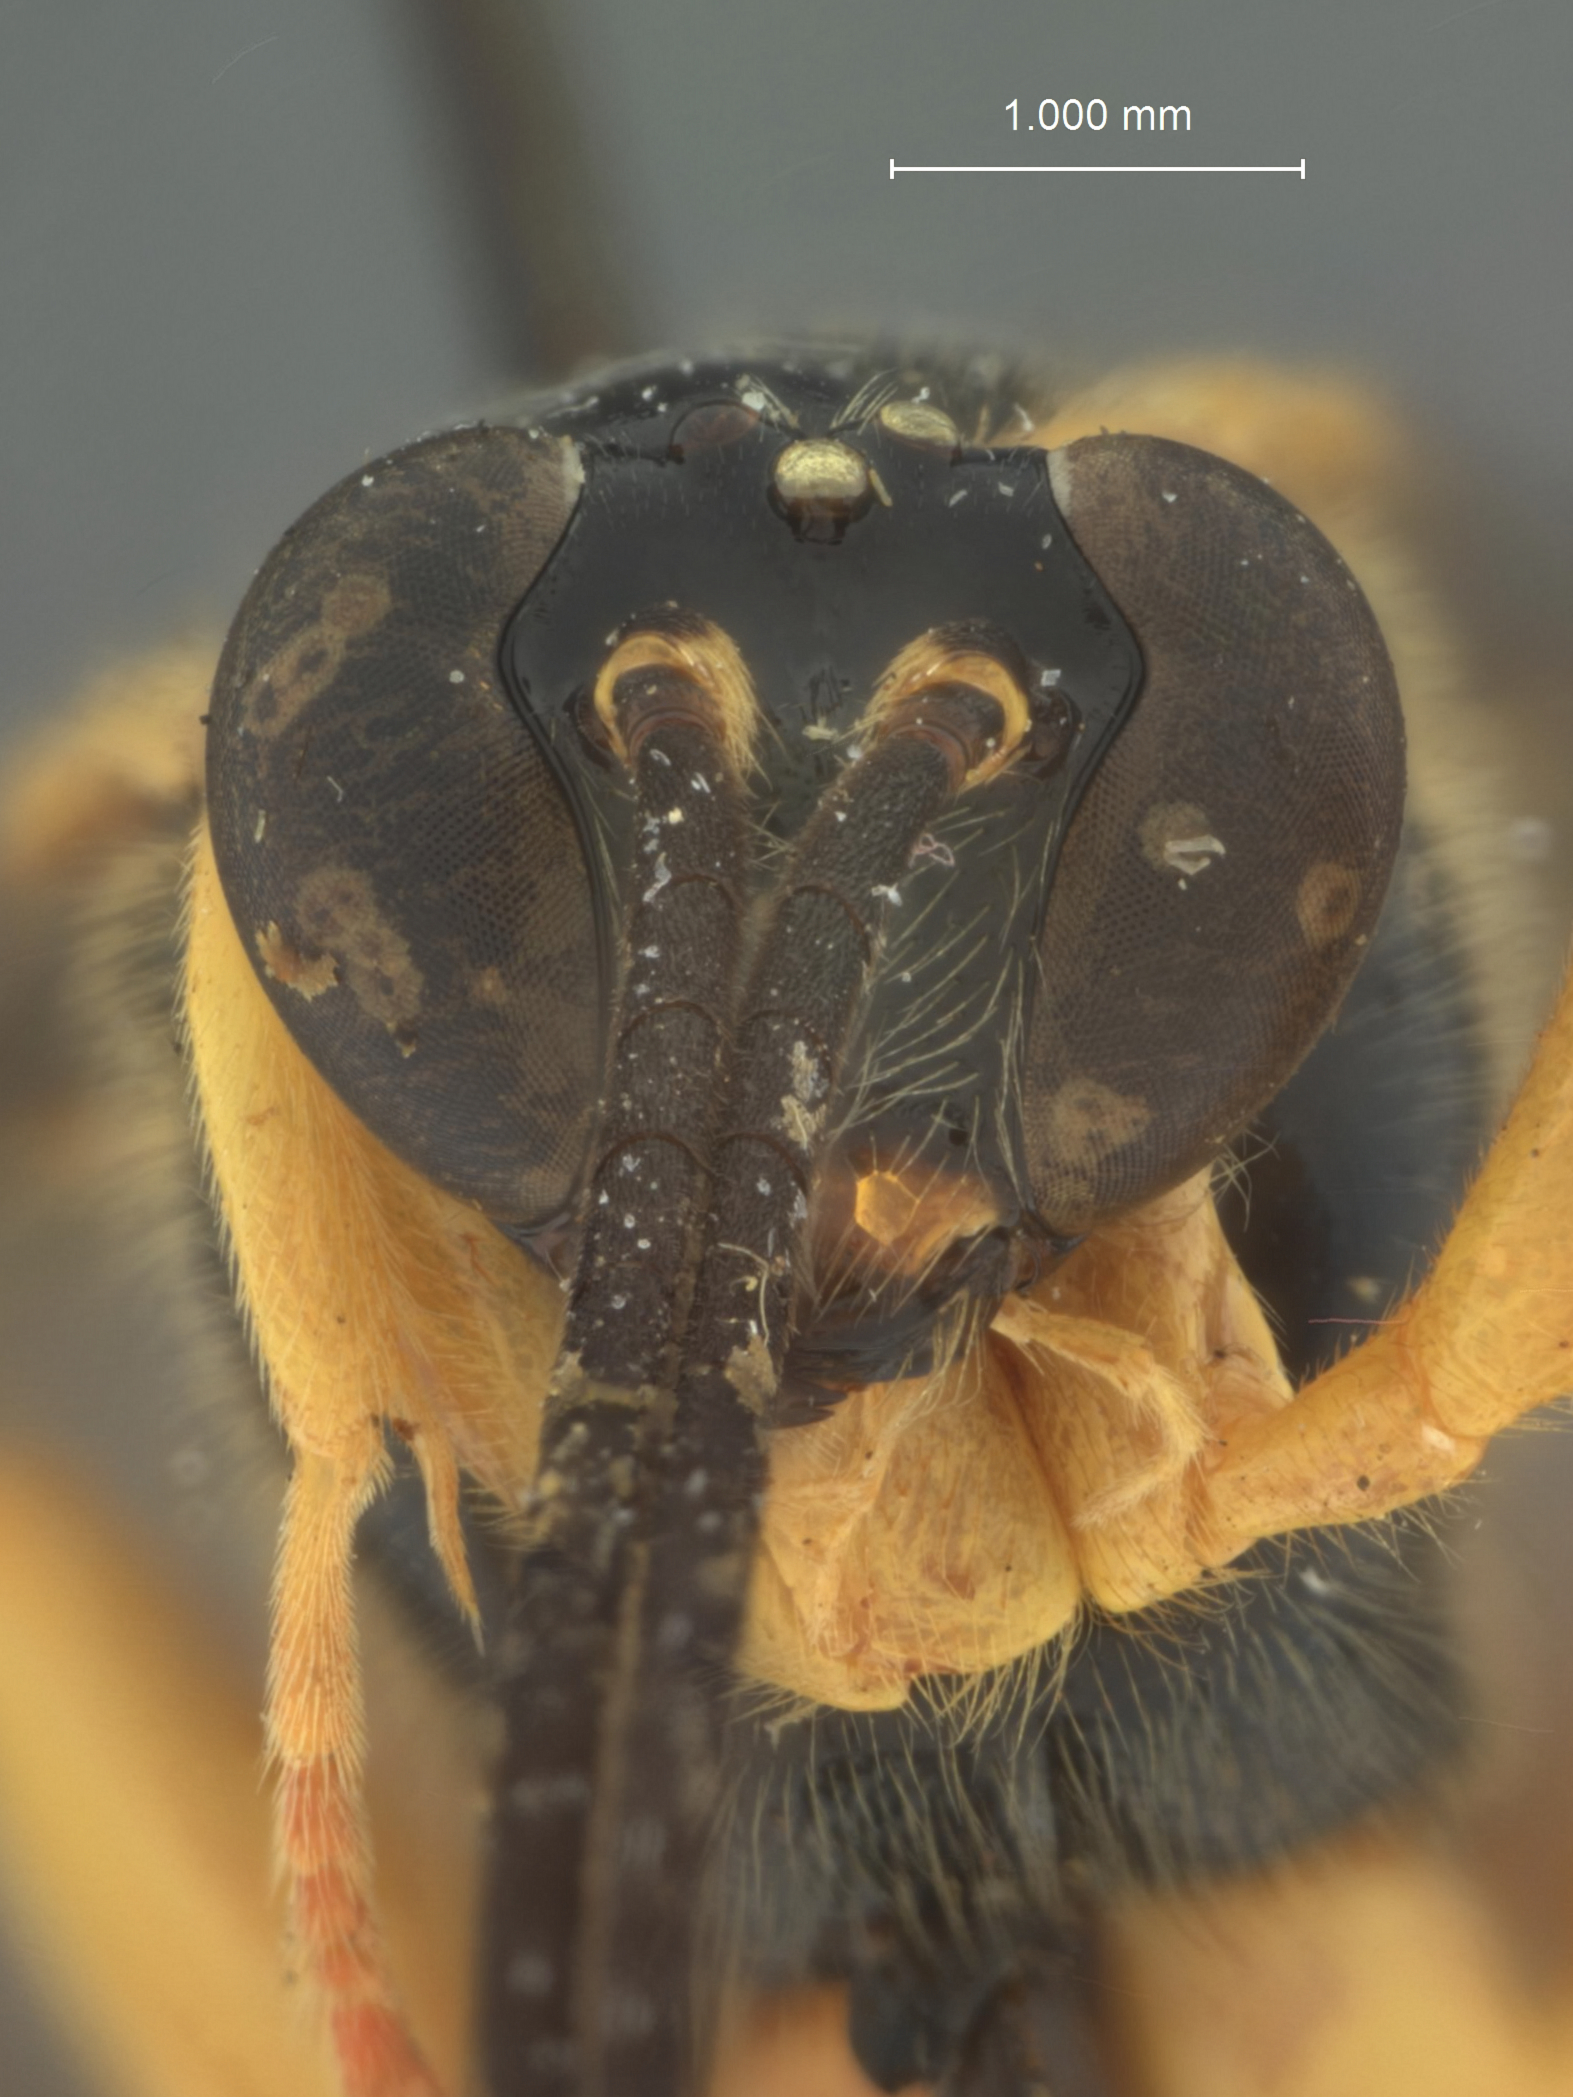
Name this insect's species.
Charitopimpla bipunctata
